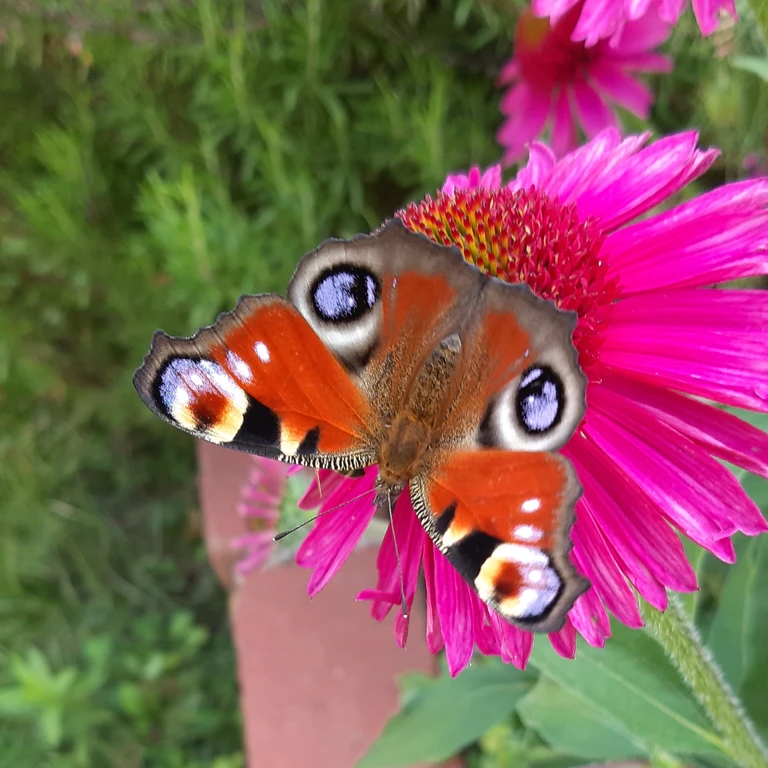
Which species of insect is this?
Aglais io
